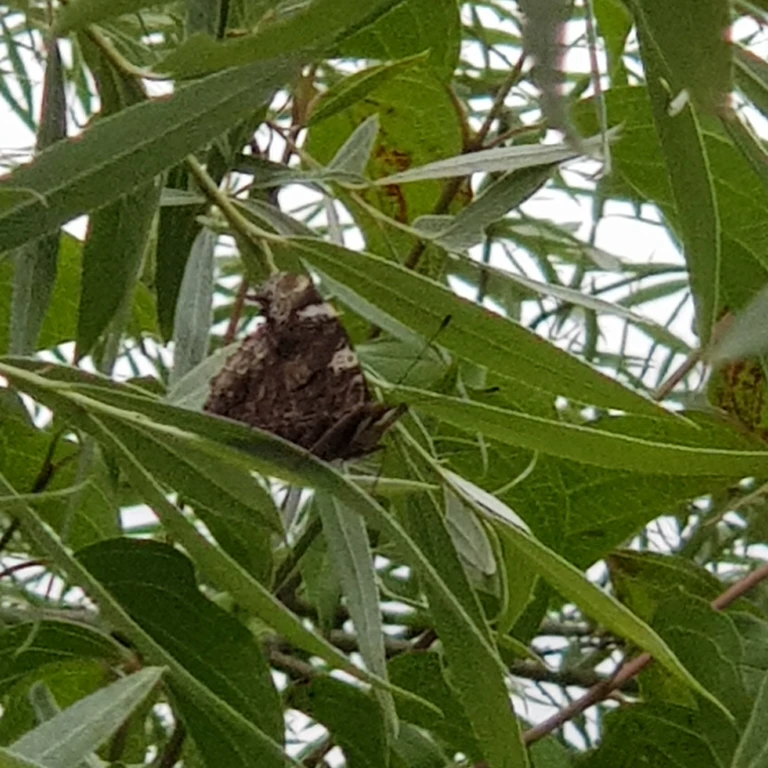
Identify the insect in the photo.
Vanessa atalanta
